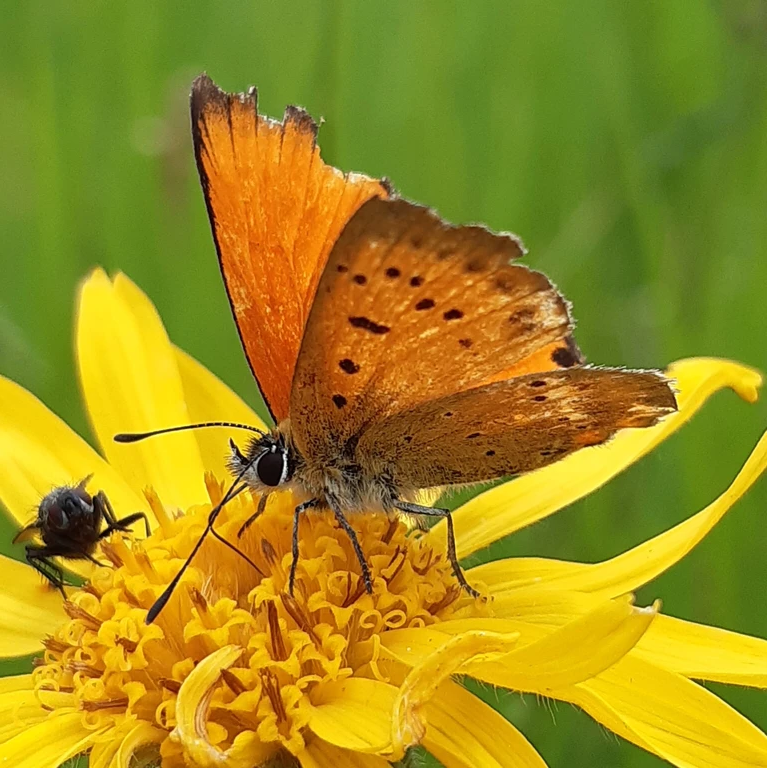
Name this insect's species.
Lycaena virgaureae
